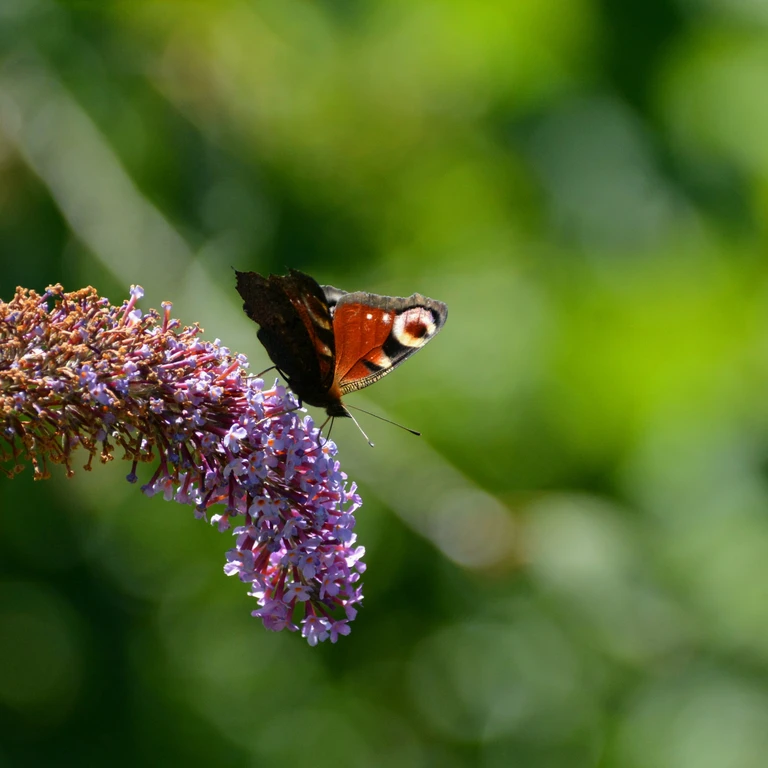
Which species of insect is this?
Aglais io
